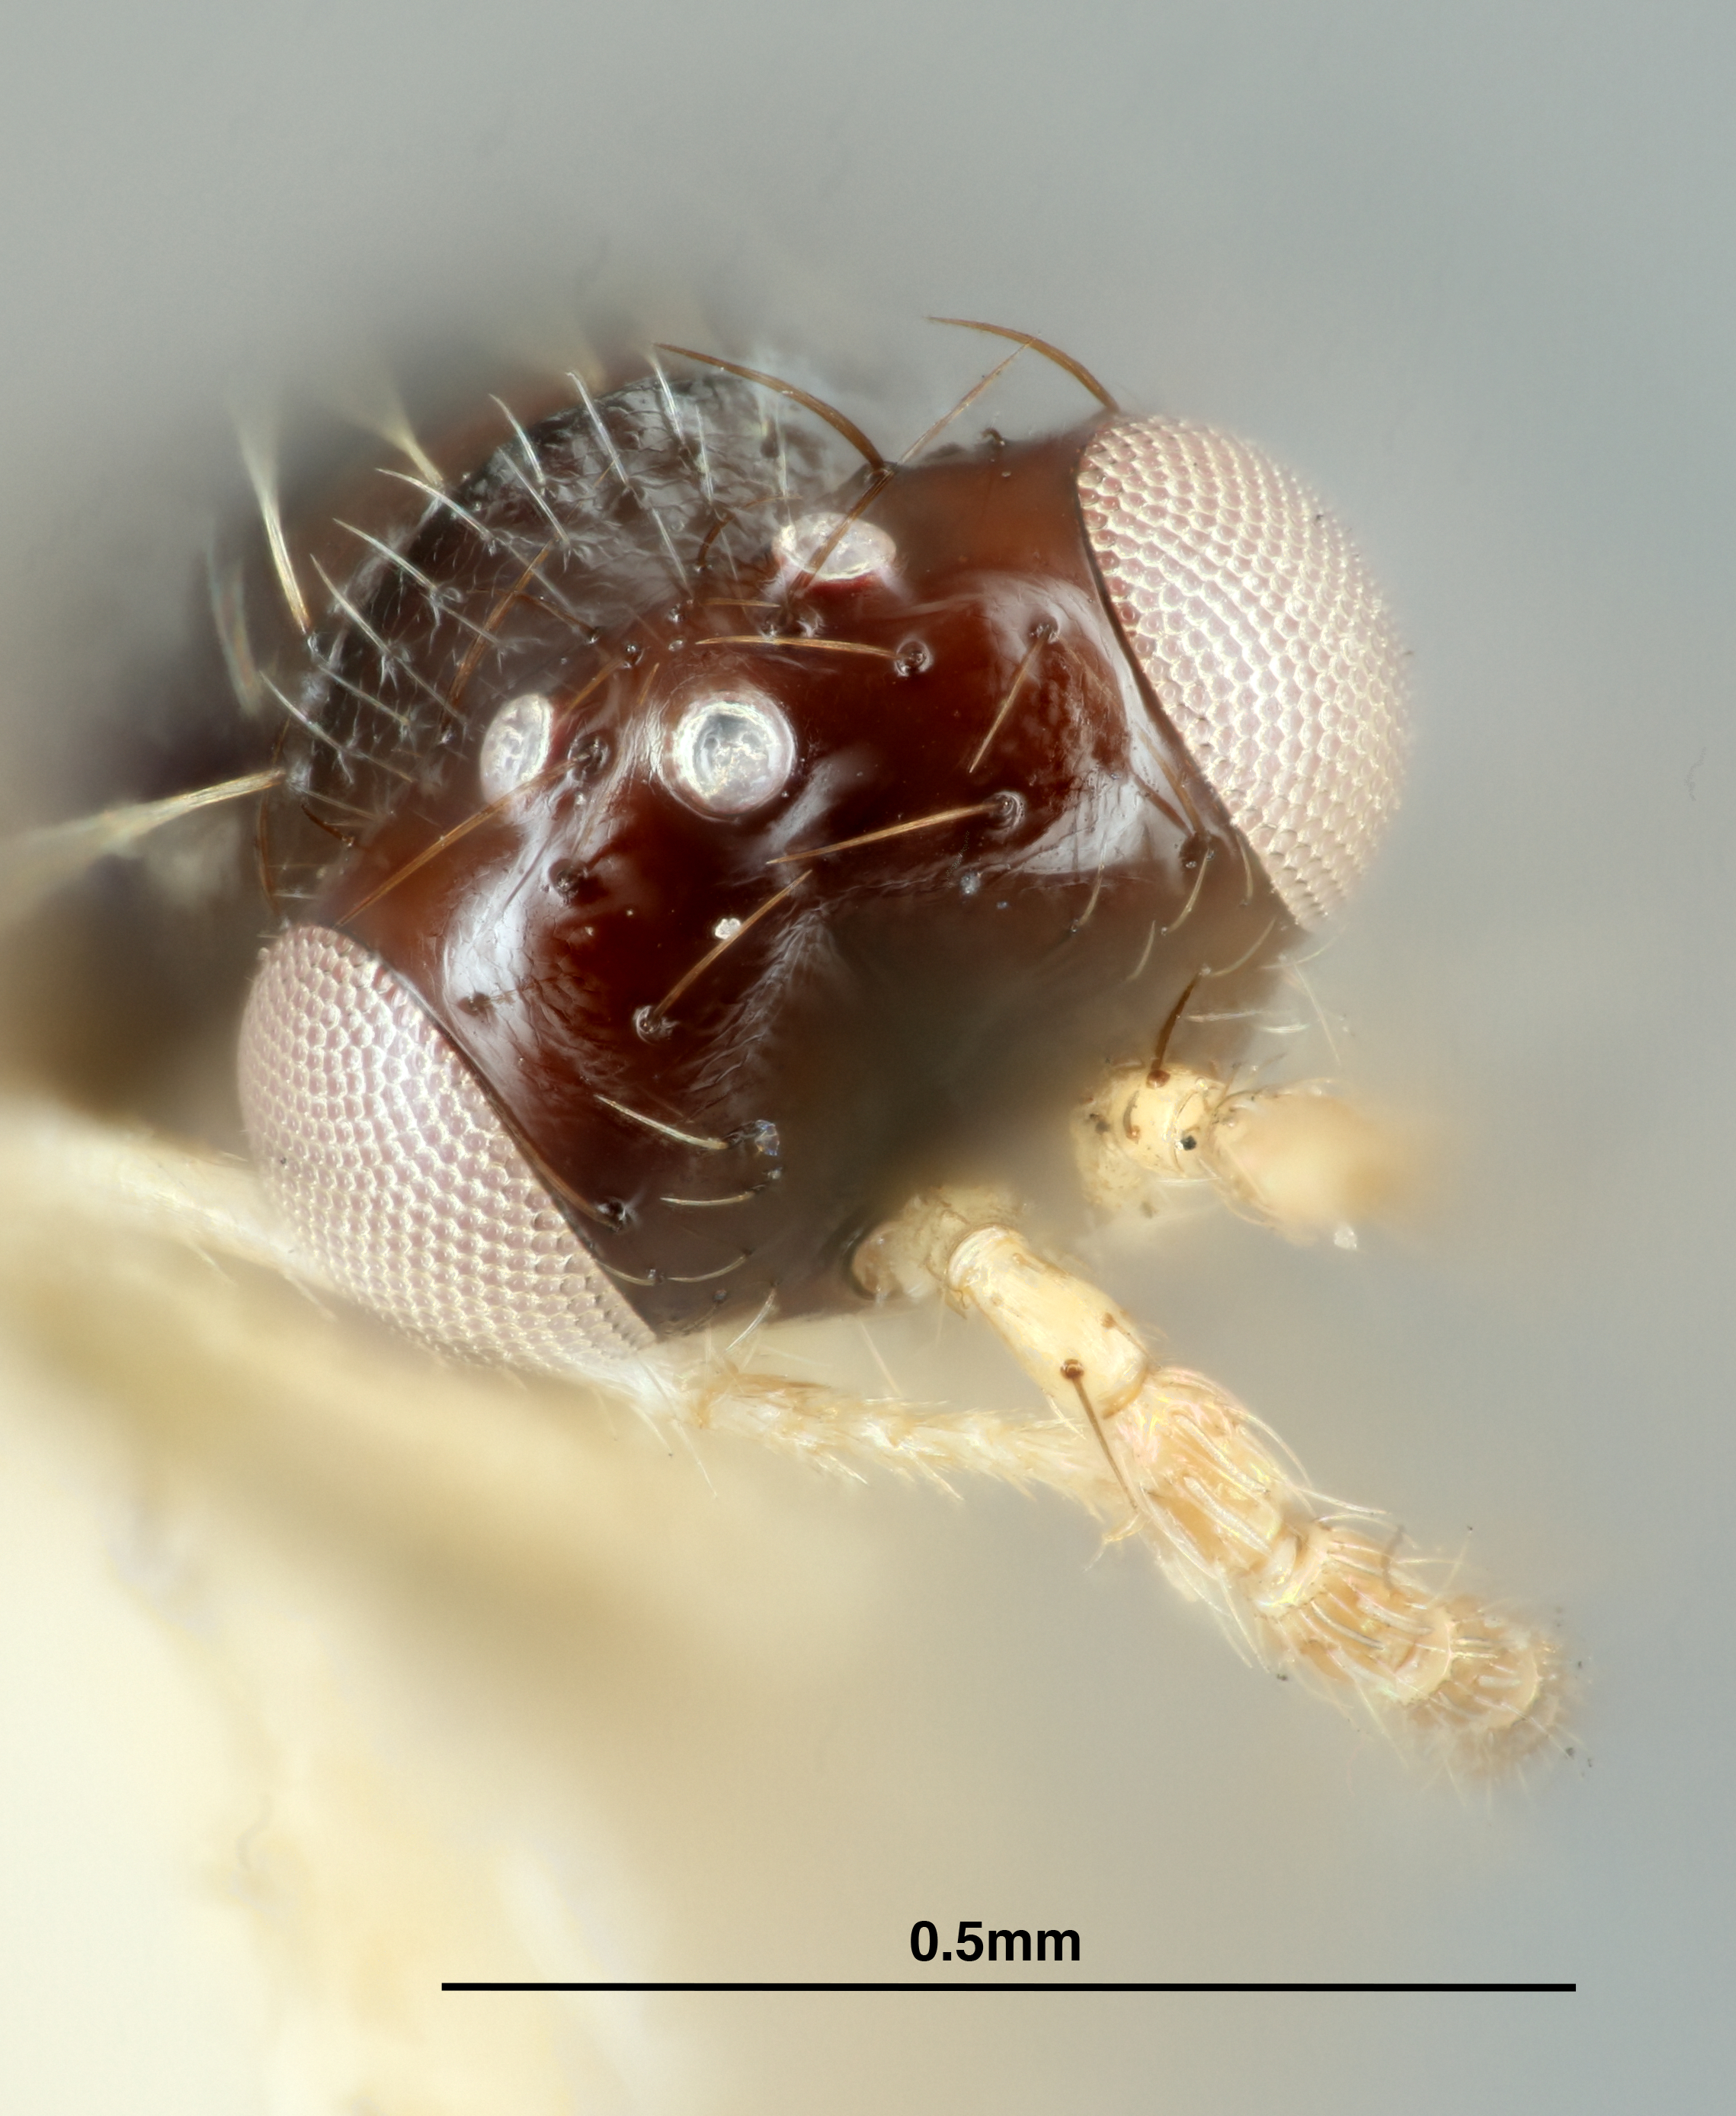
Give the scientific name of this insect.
Euplectrus manilae
